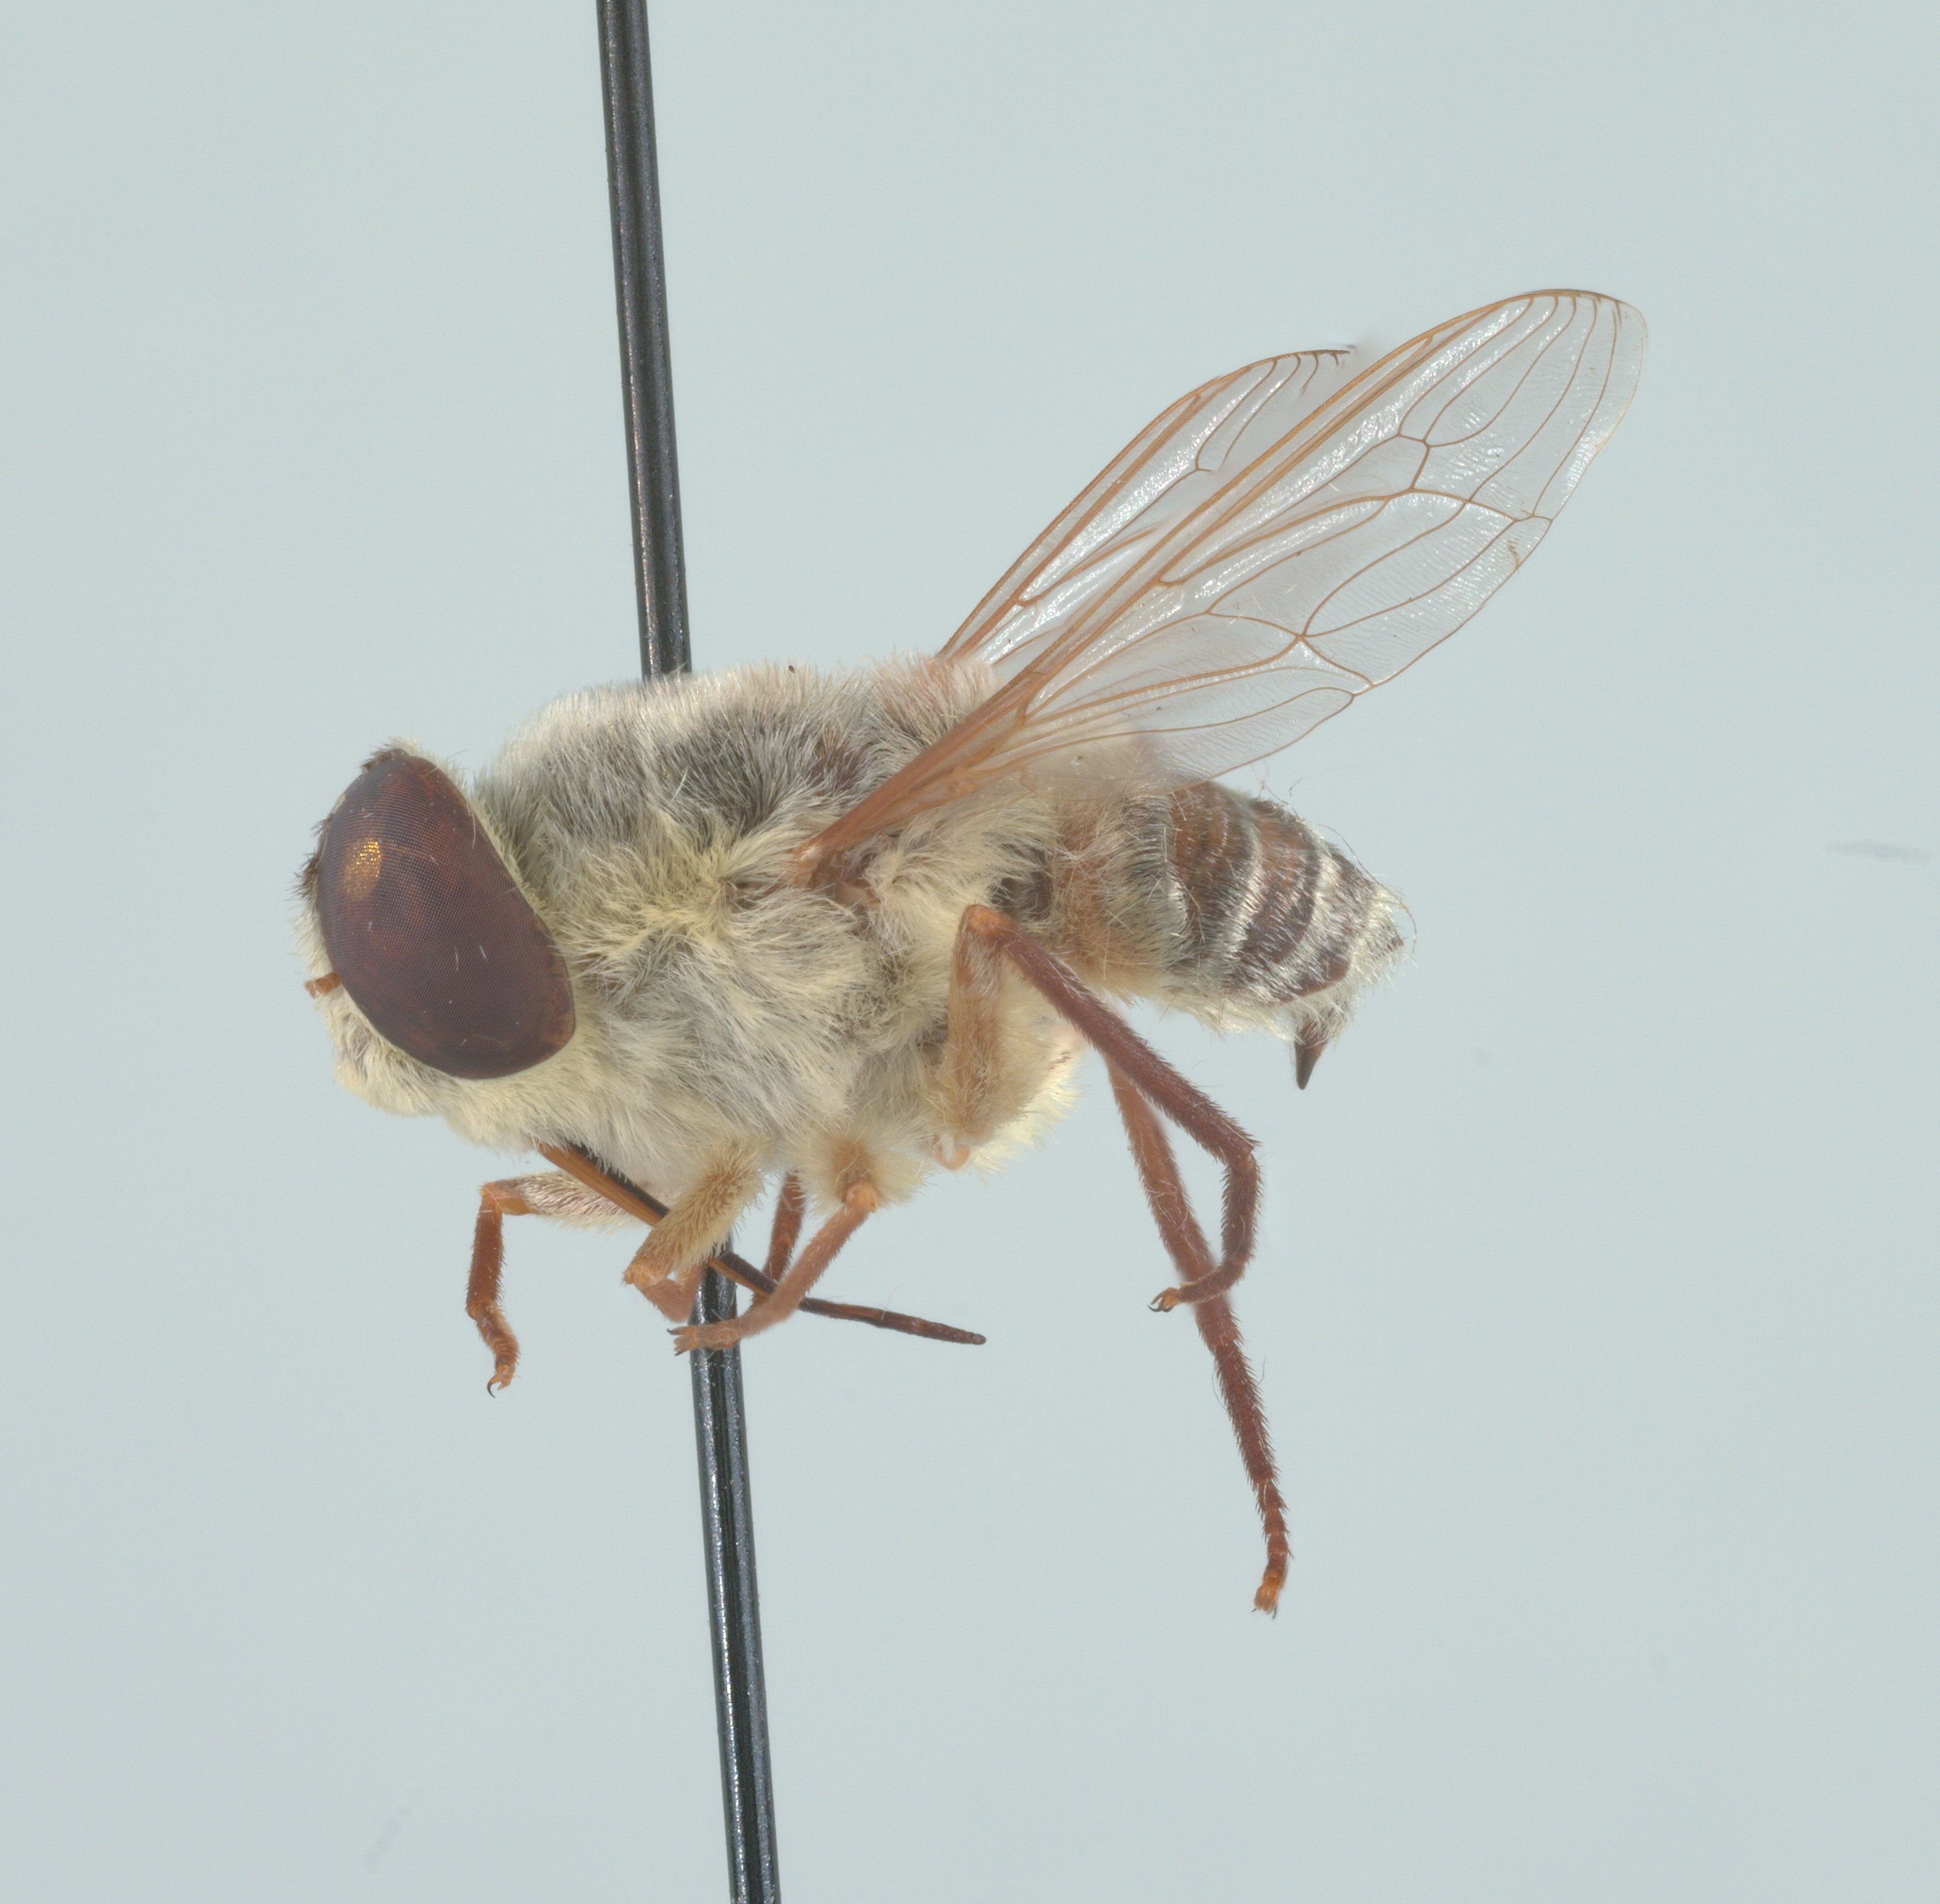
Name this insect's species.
Neorhynchocephalus volaticus
